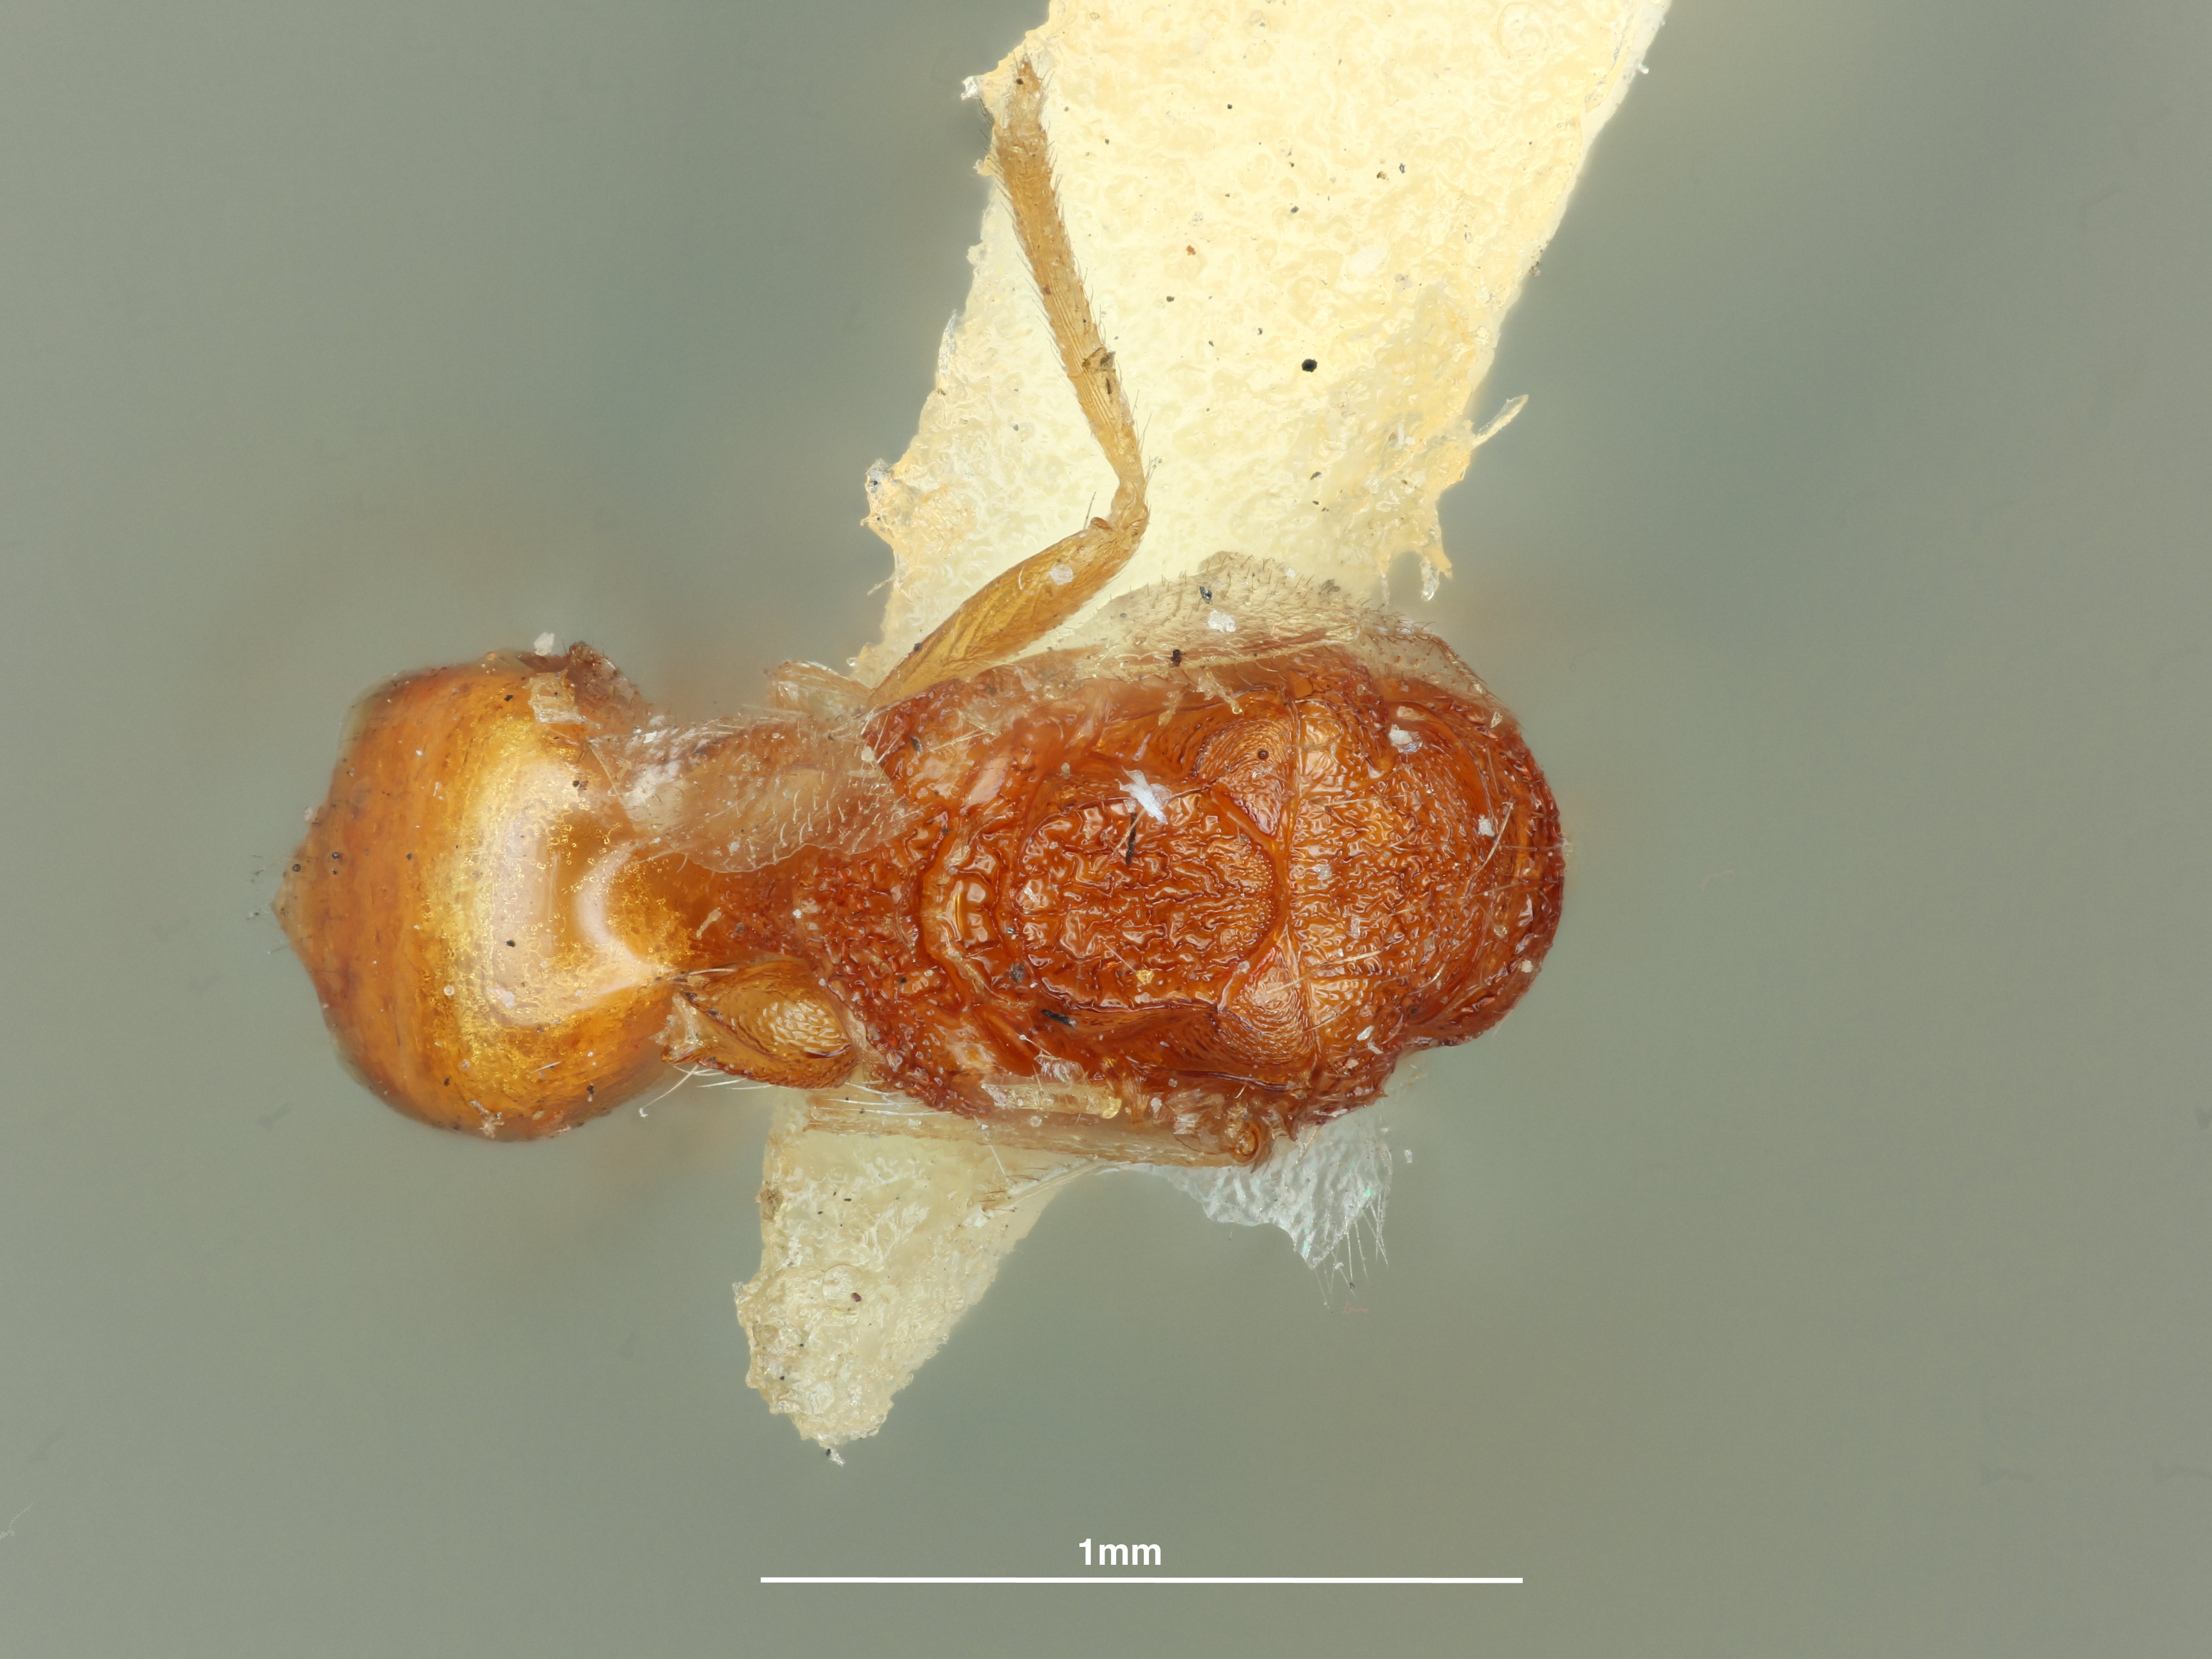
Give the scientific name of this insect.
Stenomesius harrisinae
